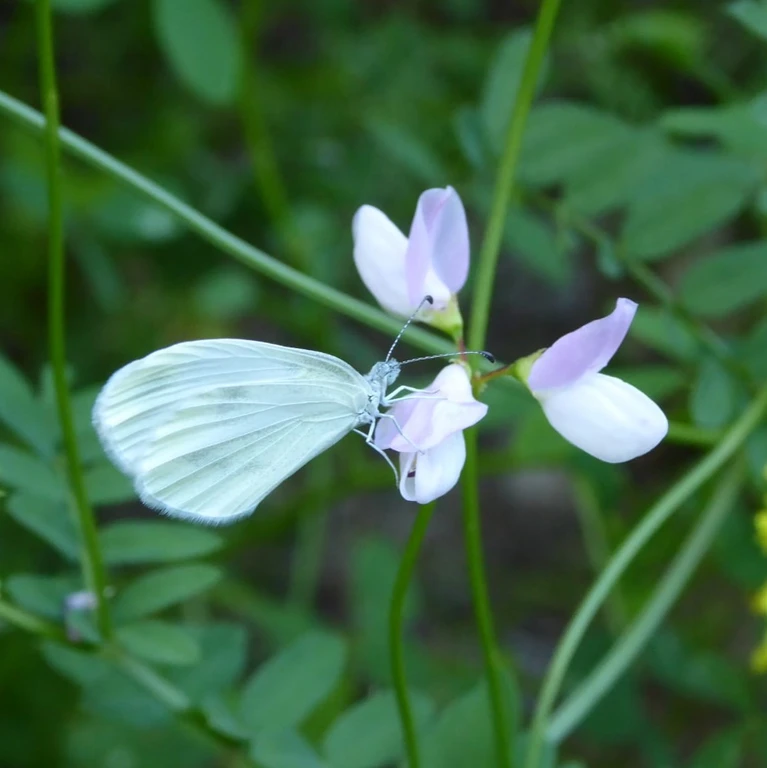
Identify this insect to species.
Leptidea sinapis/juvernica
